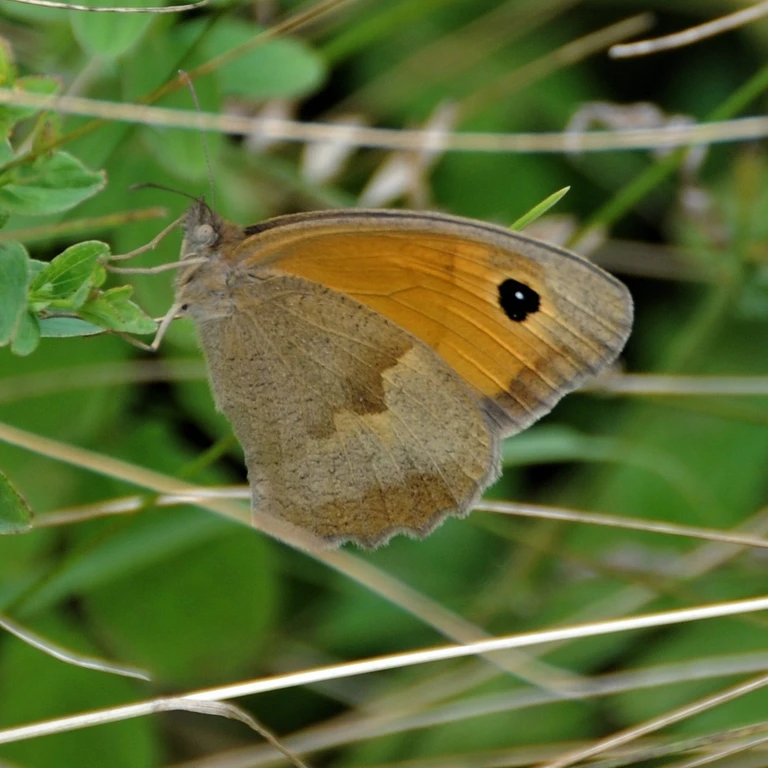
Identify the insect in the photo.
Maniola jurtina
